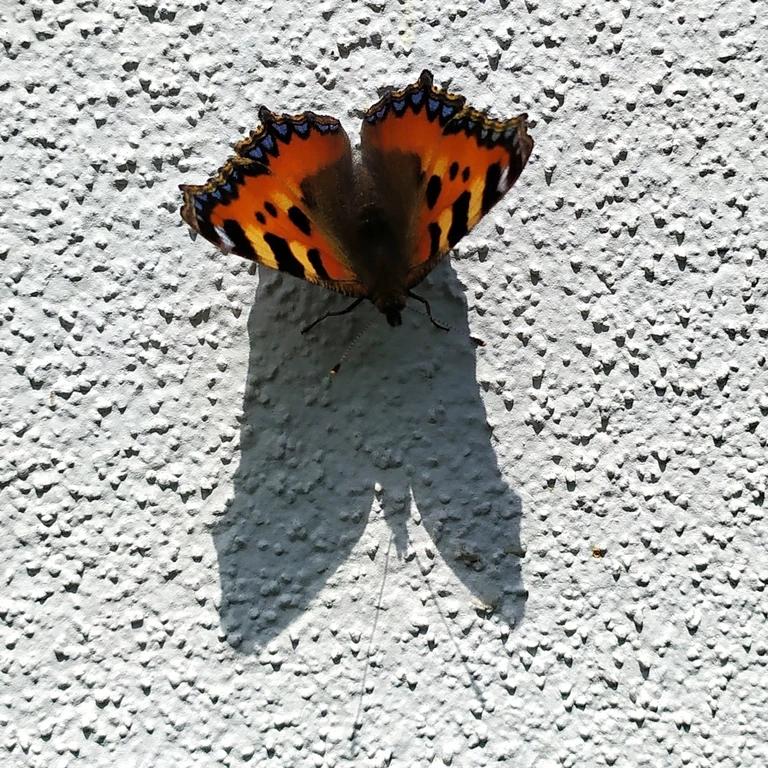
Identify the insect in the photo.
Aglais urticae
